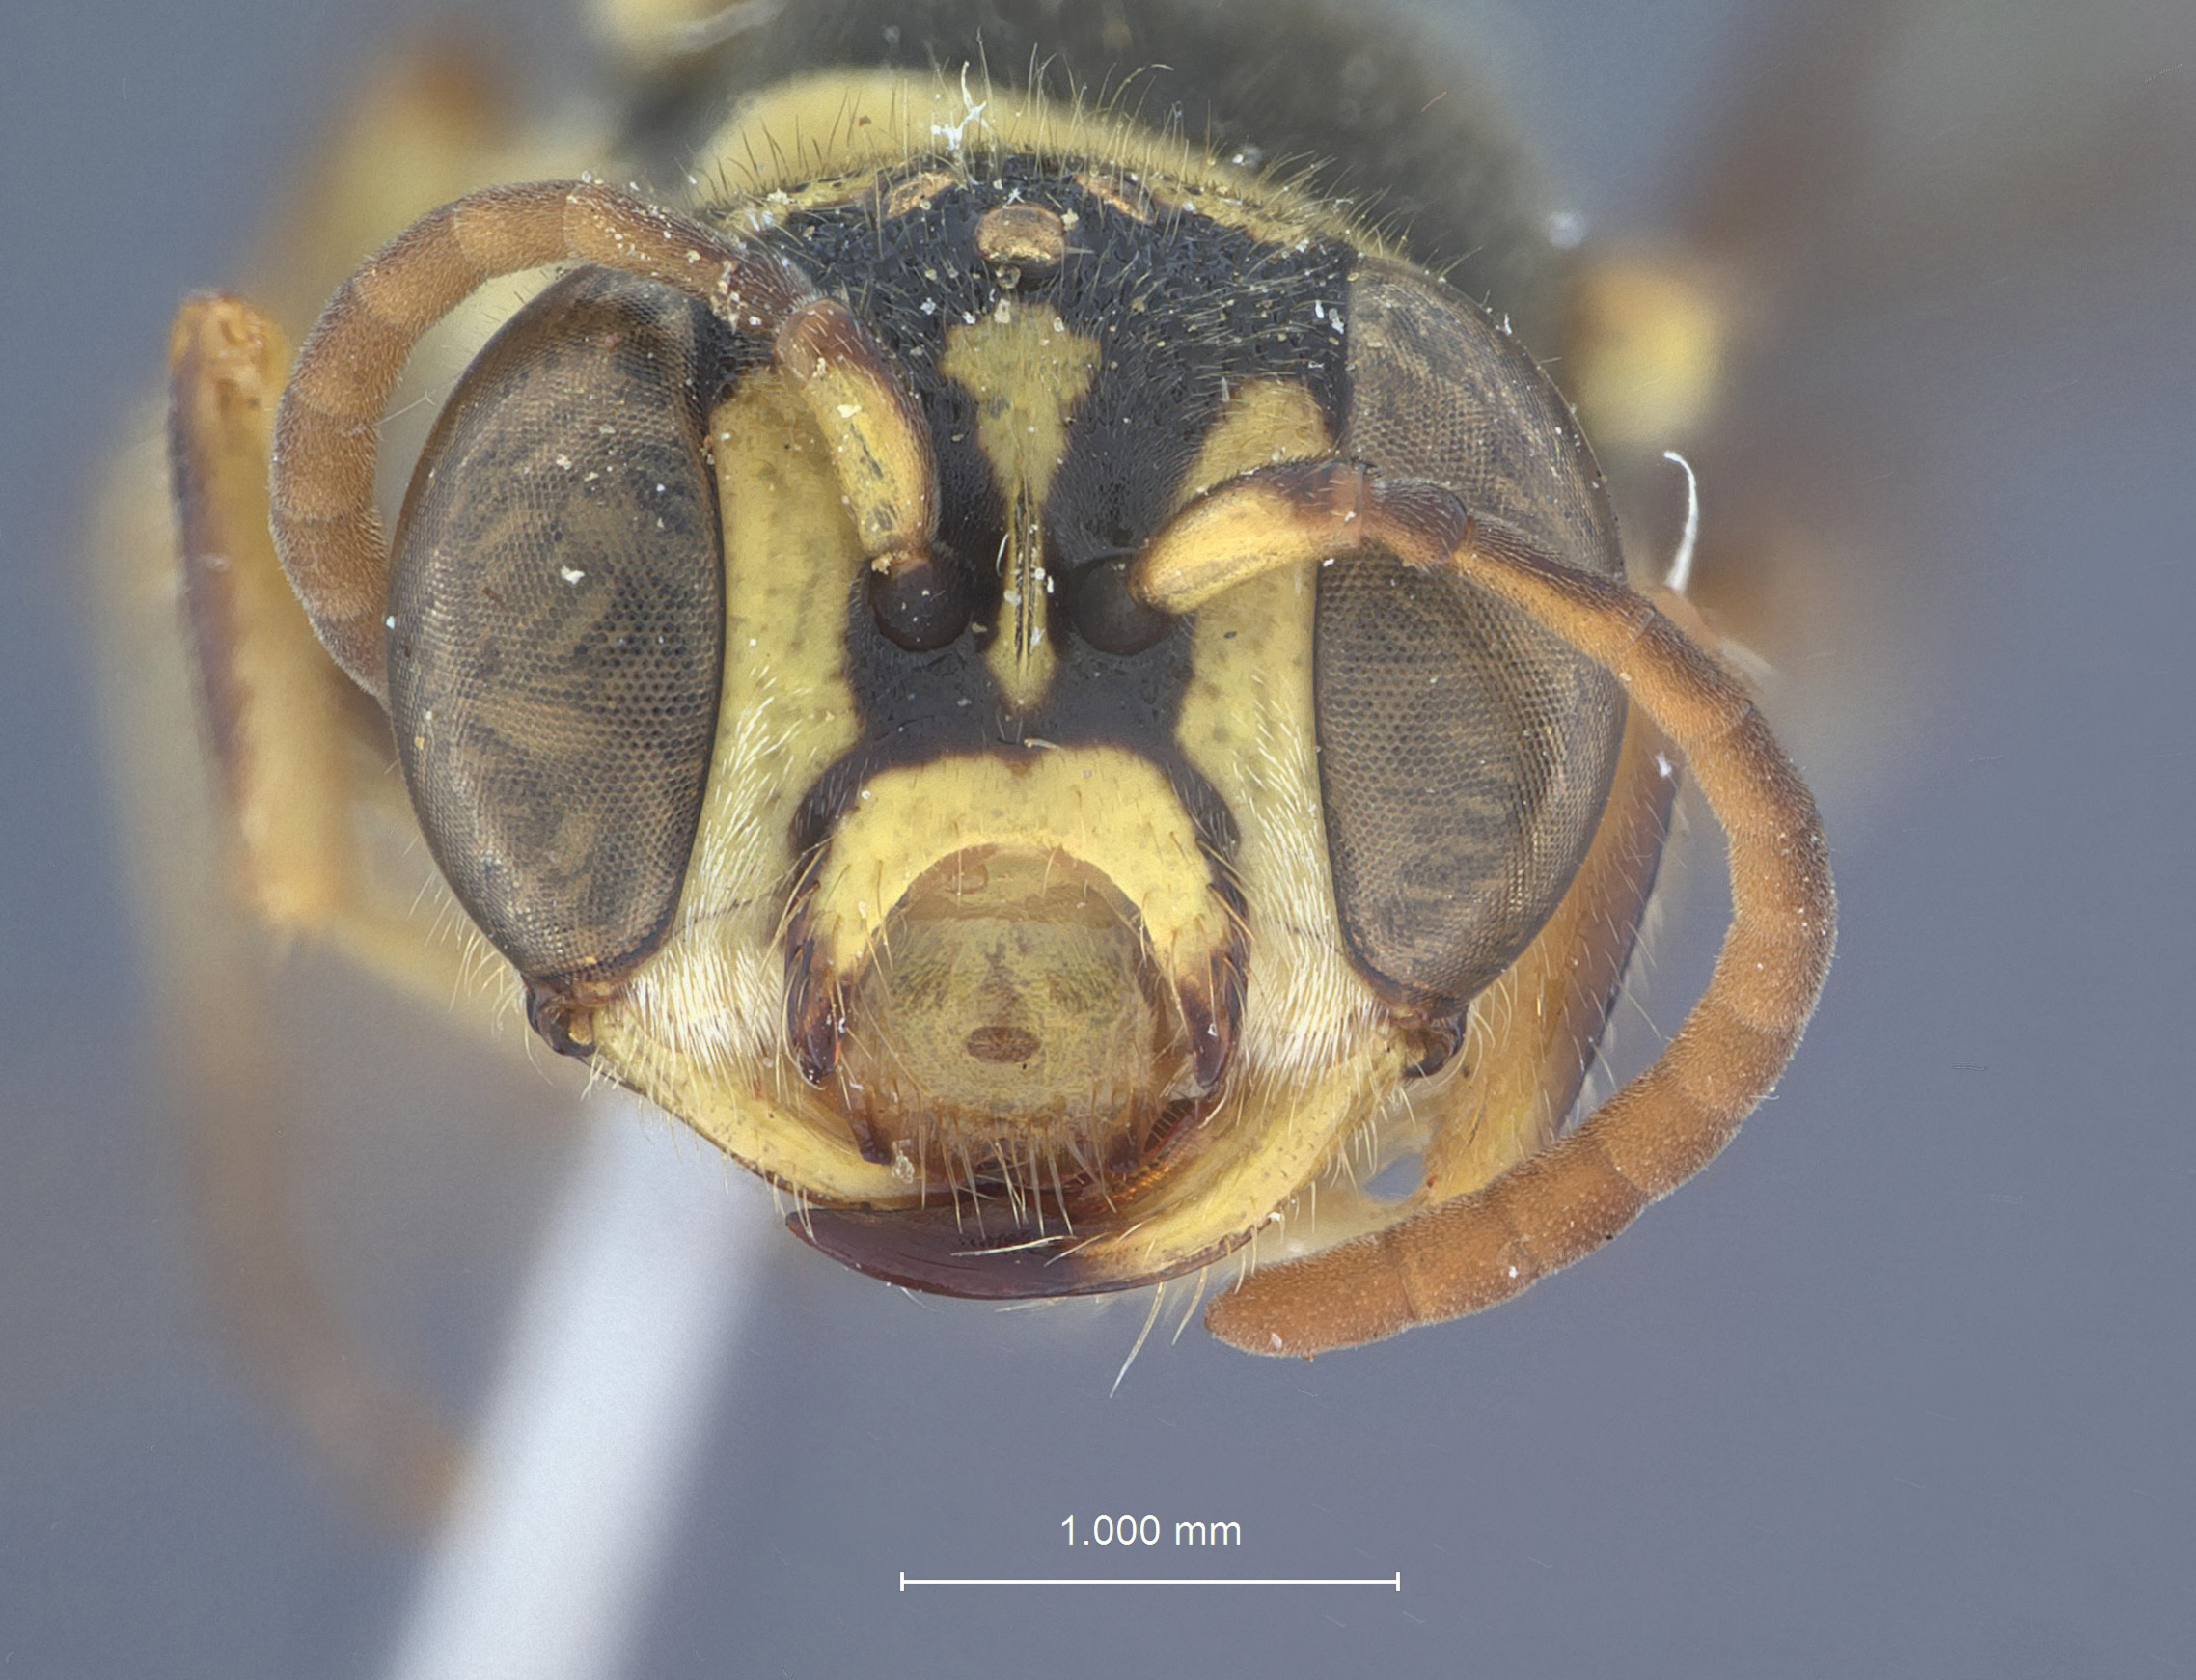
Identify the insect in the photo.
Cerceris spatulata
